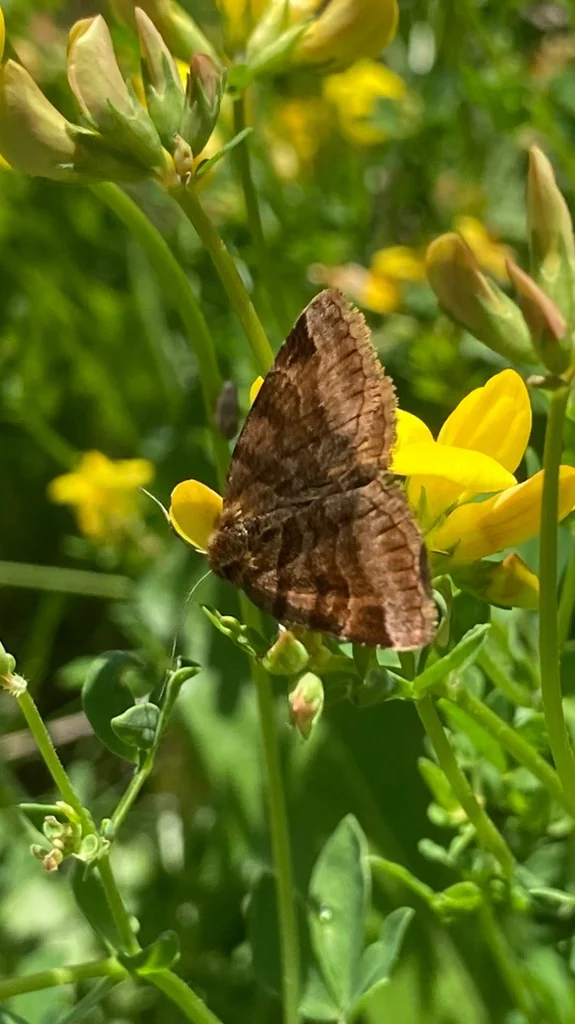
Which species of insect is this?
Euclidia glyphica
